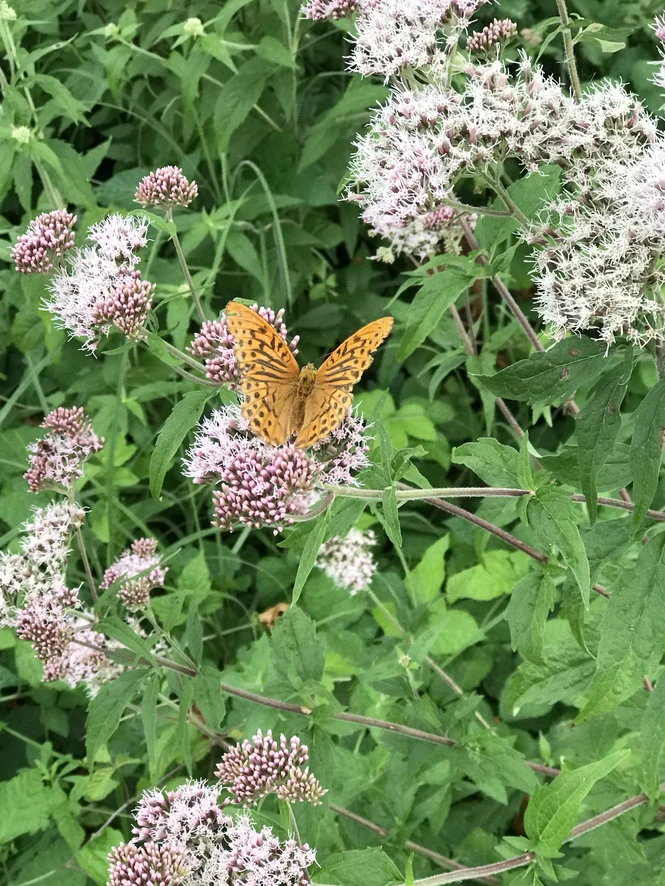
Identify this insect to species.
Argynnis paphia
